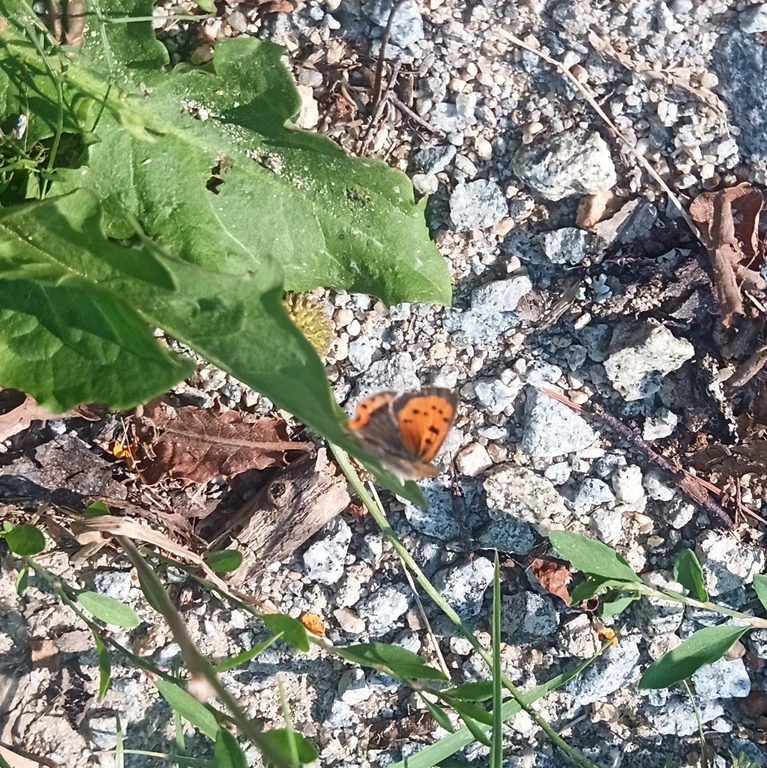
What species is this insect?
Lycaena phlaeas
